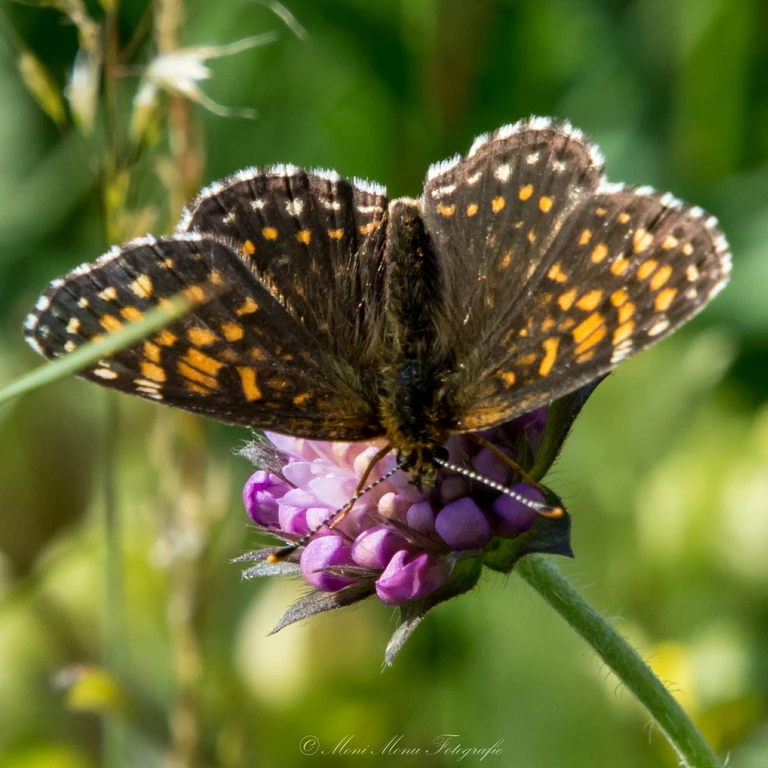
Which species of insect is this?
Melitaea diamina
